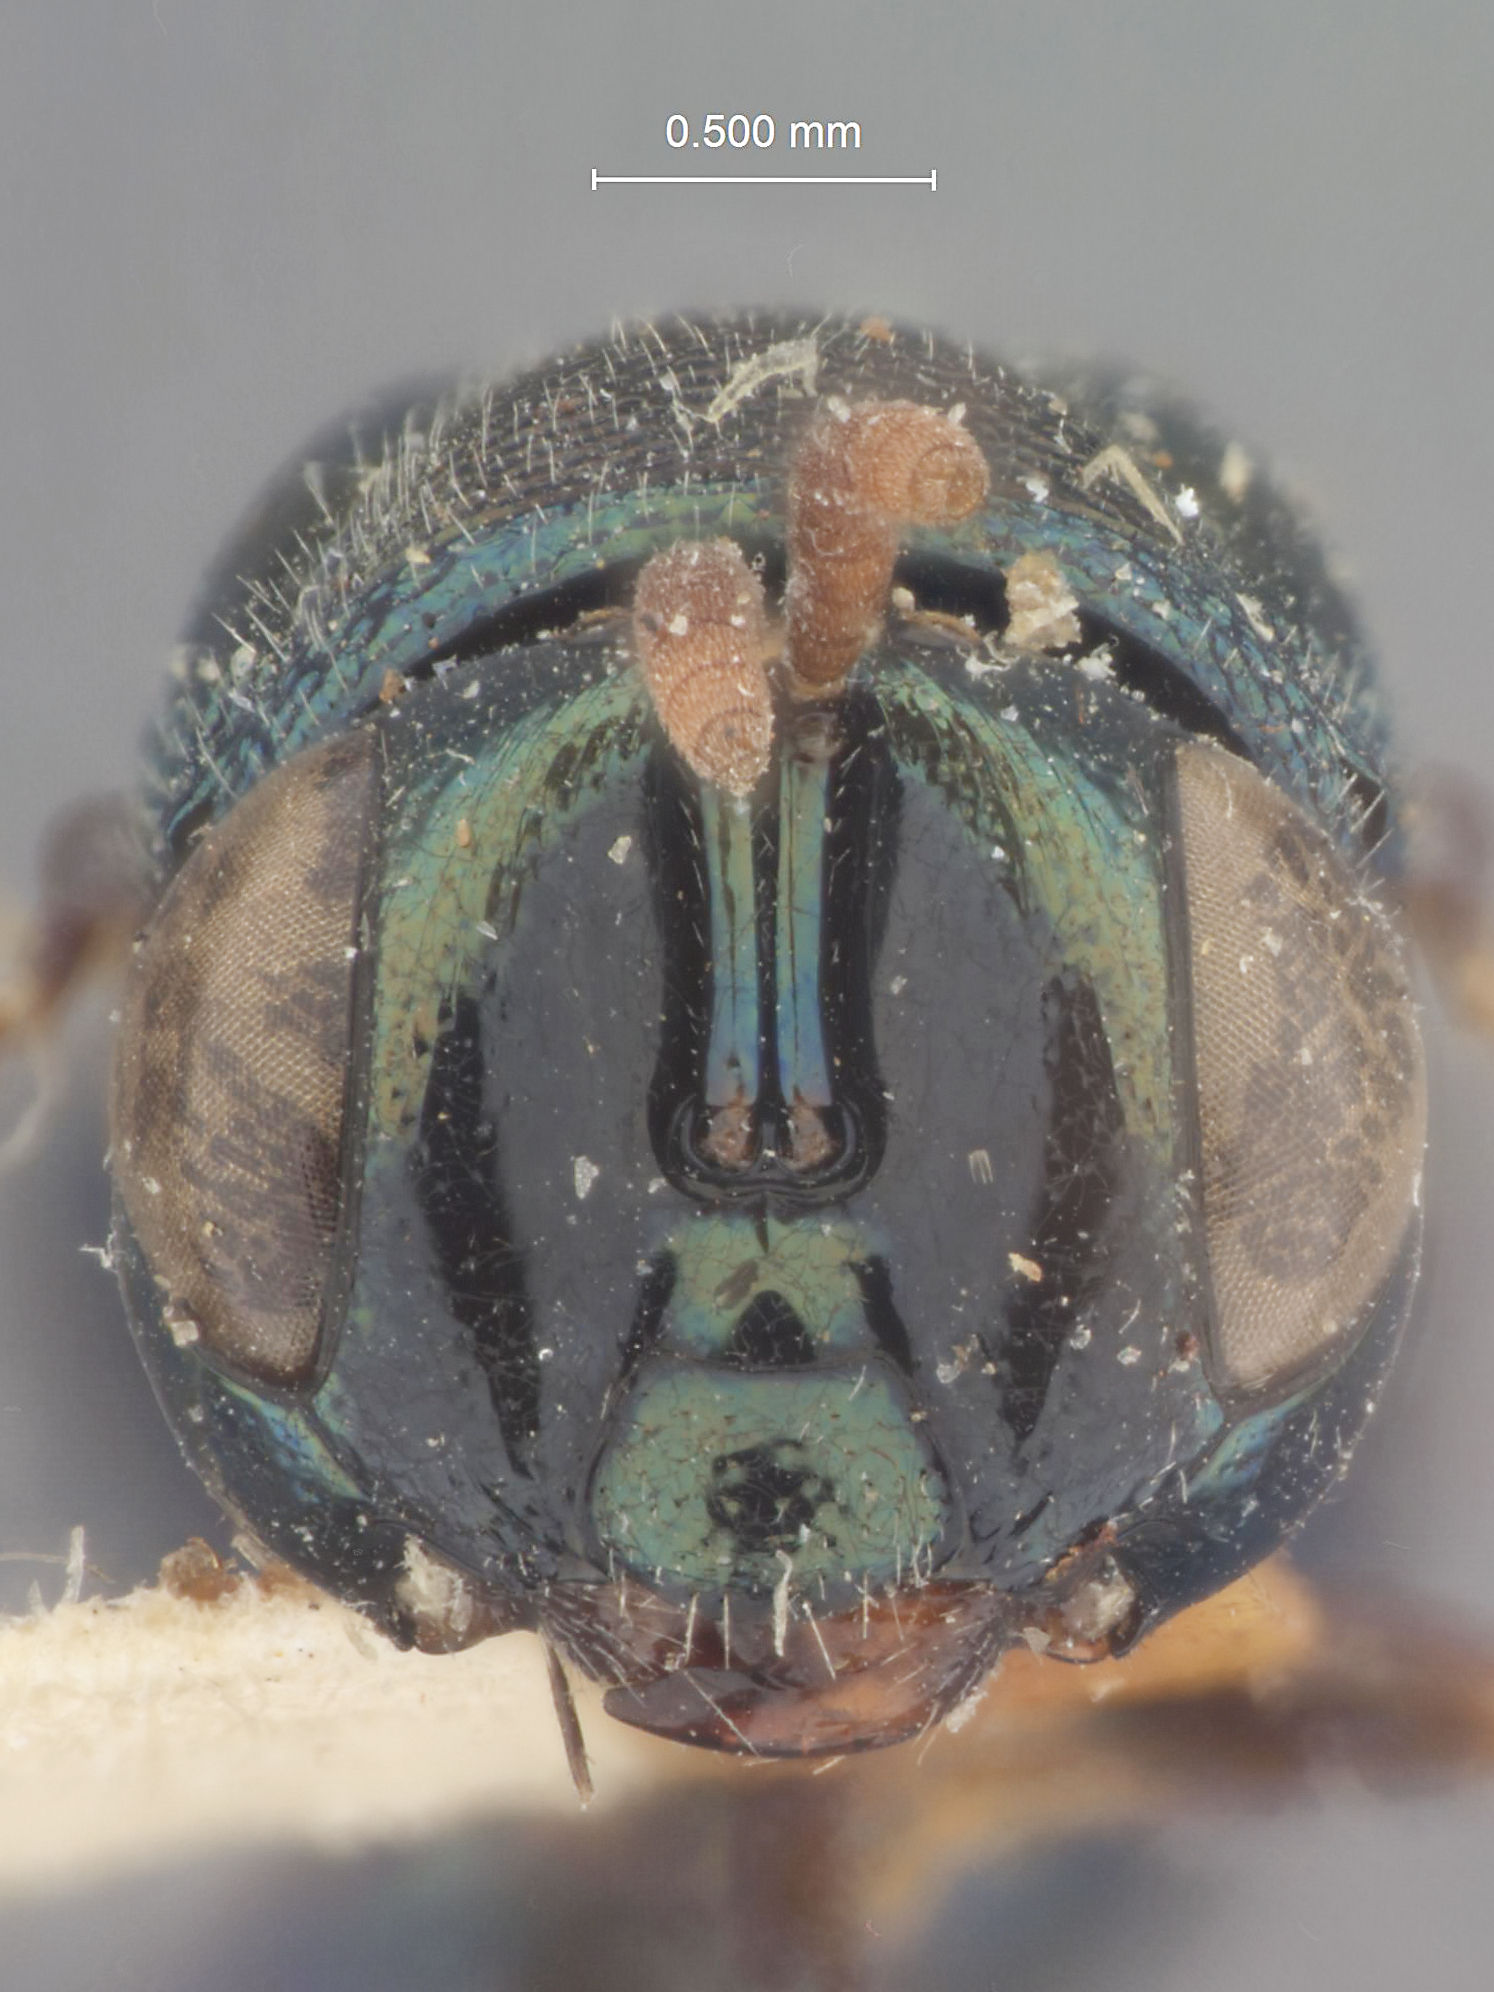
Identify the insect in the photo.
Perilampus orientalis
